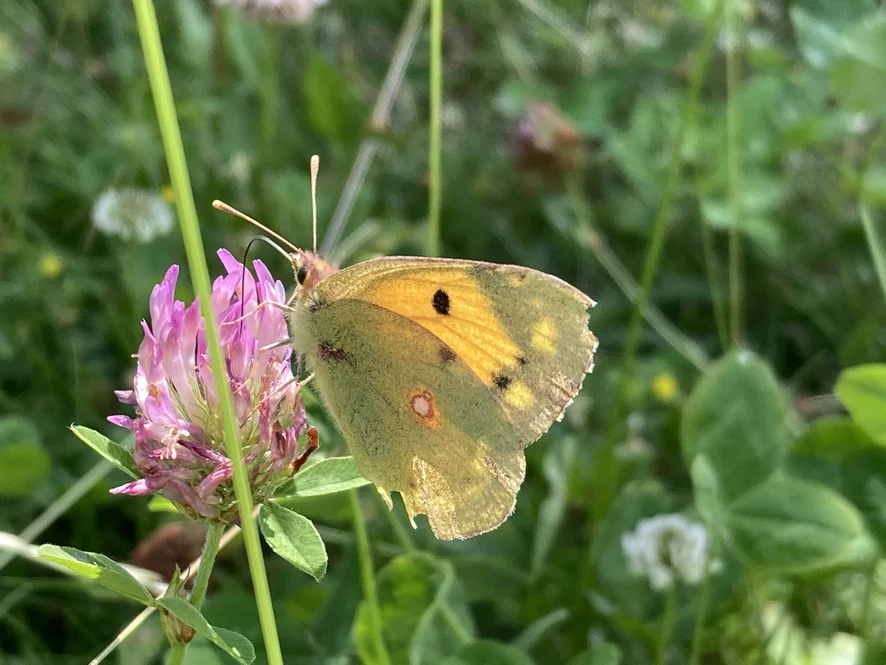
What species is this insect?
Colias croceus
